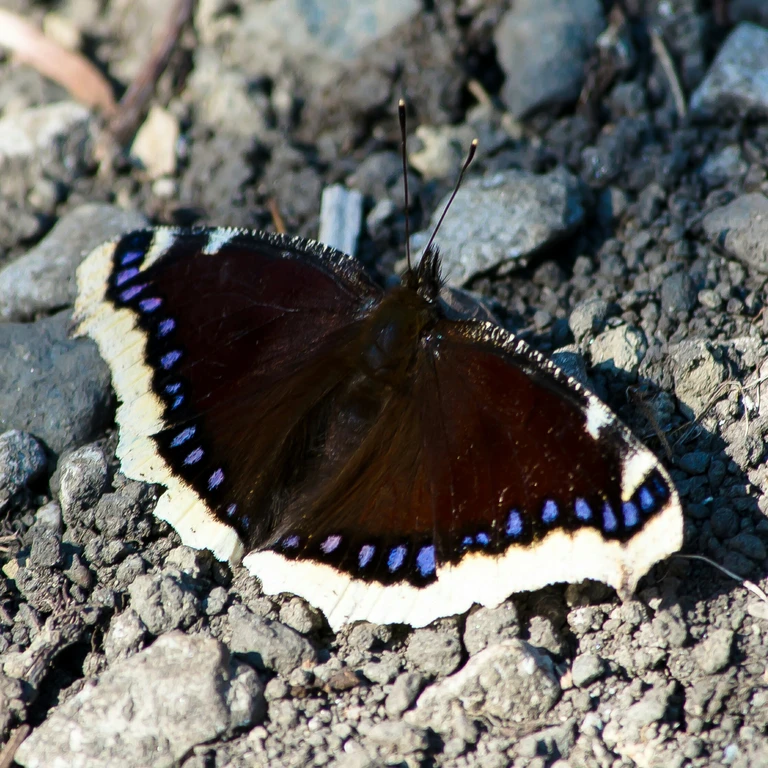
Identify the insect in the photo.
Nymphalis antiopa
